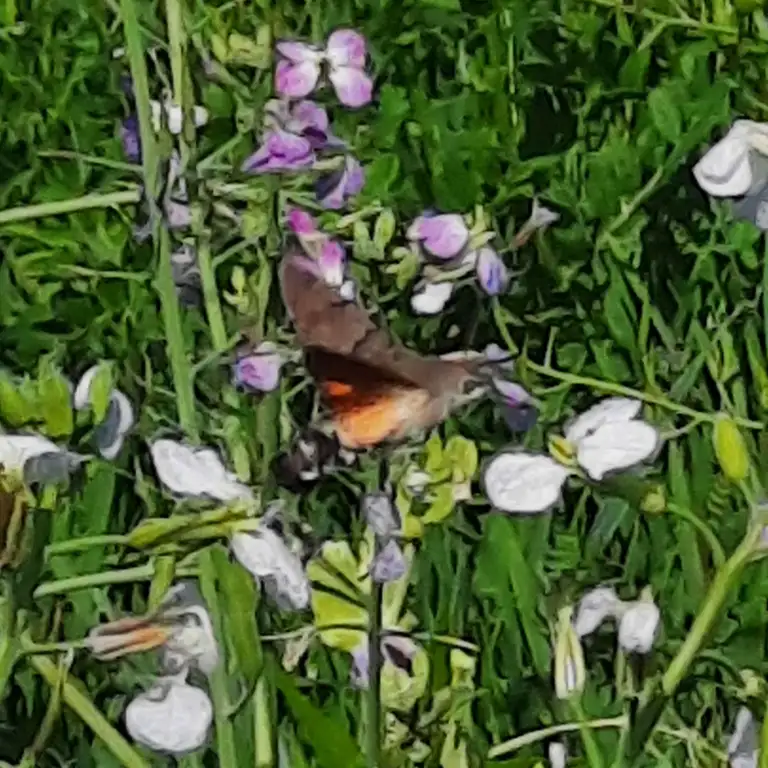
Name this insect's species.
Macroglossum stellatarum
